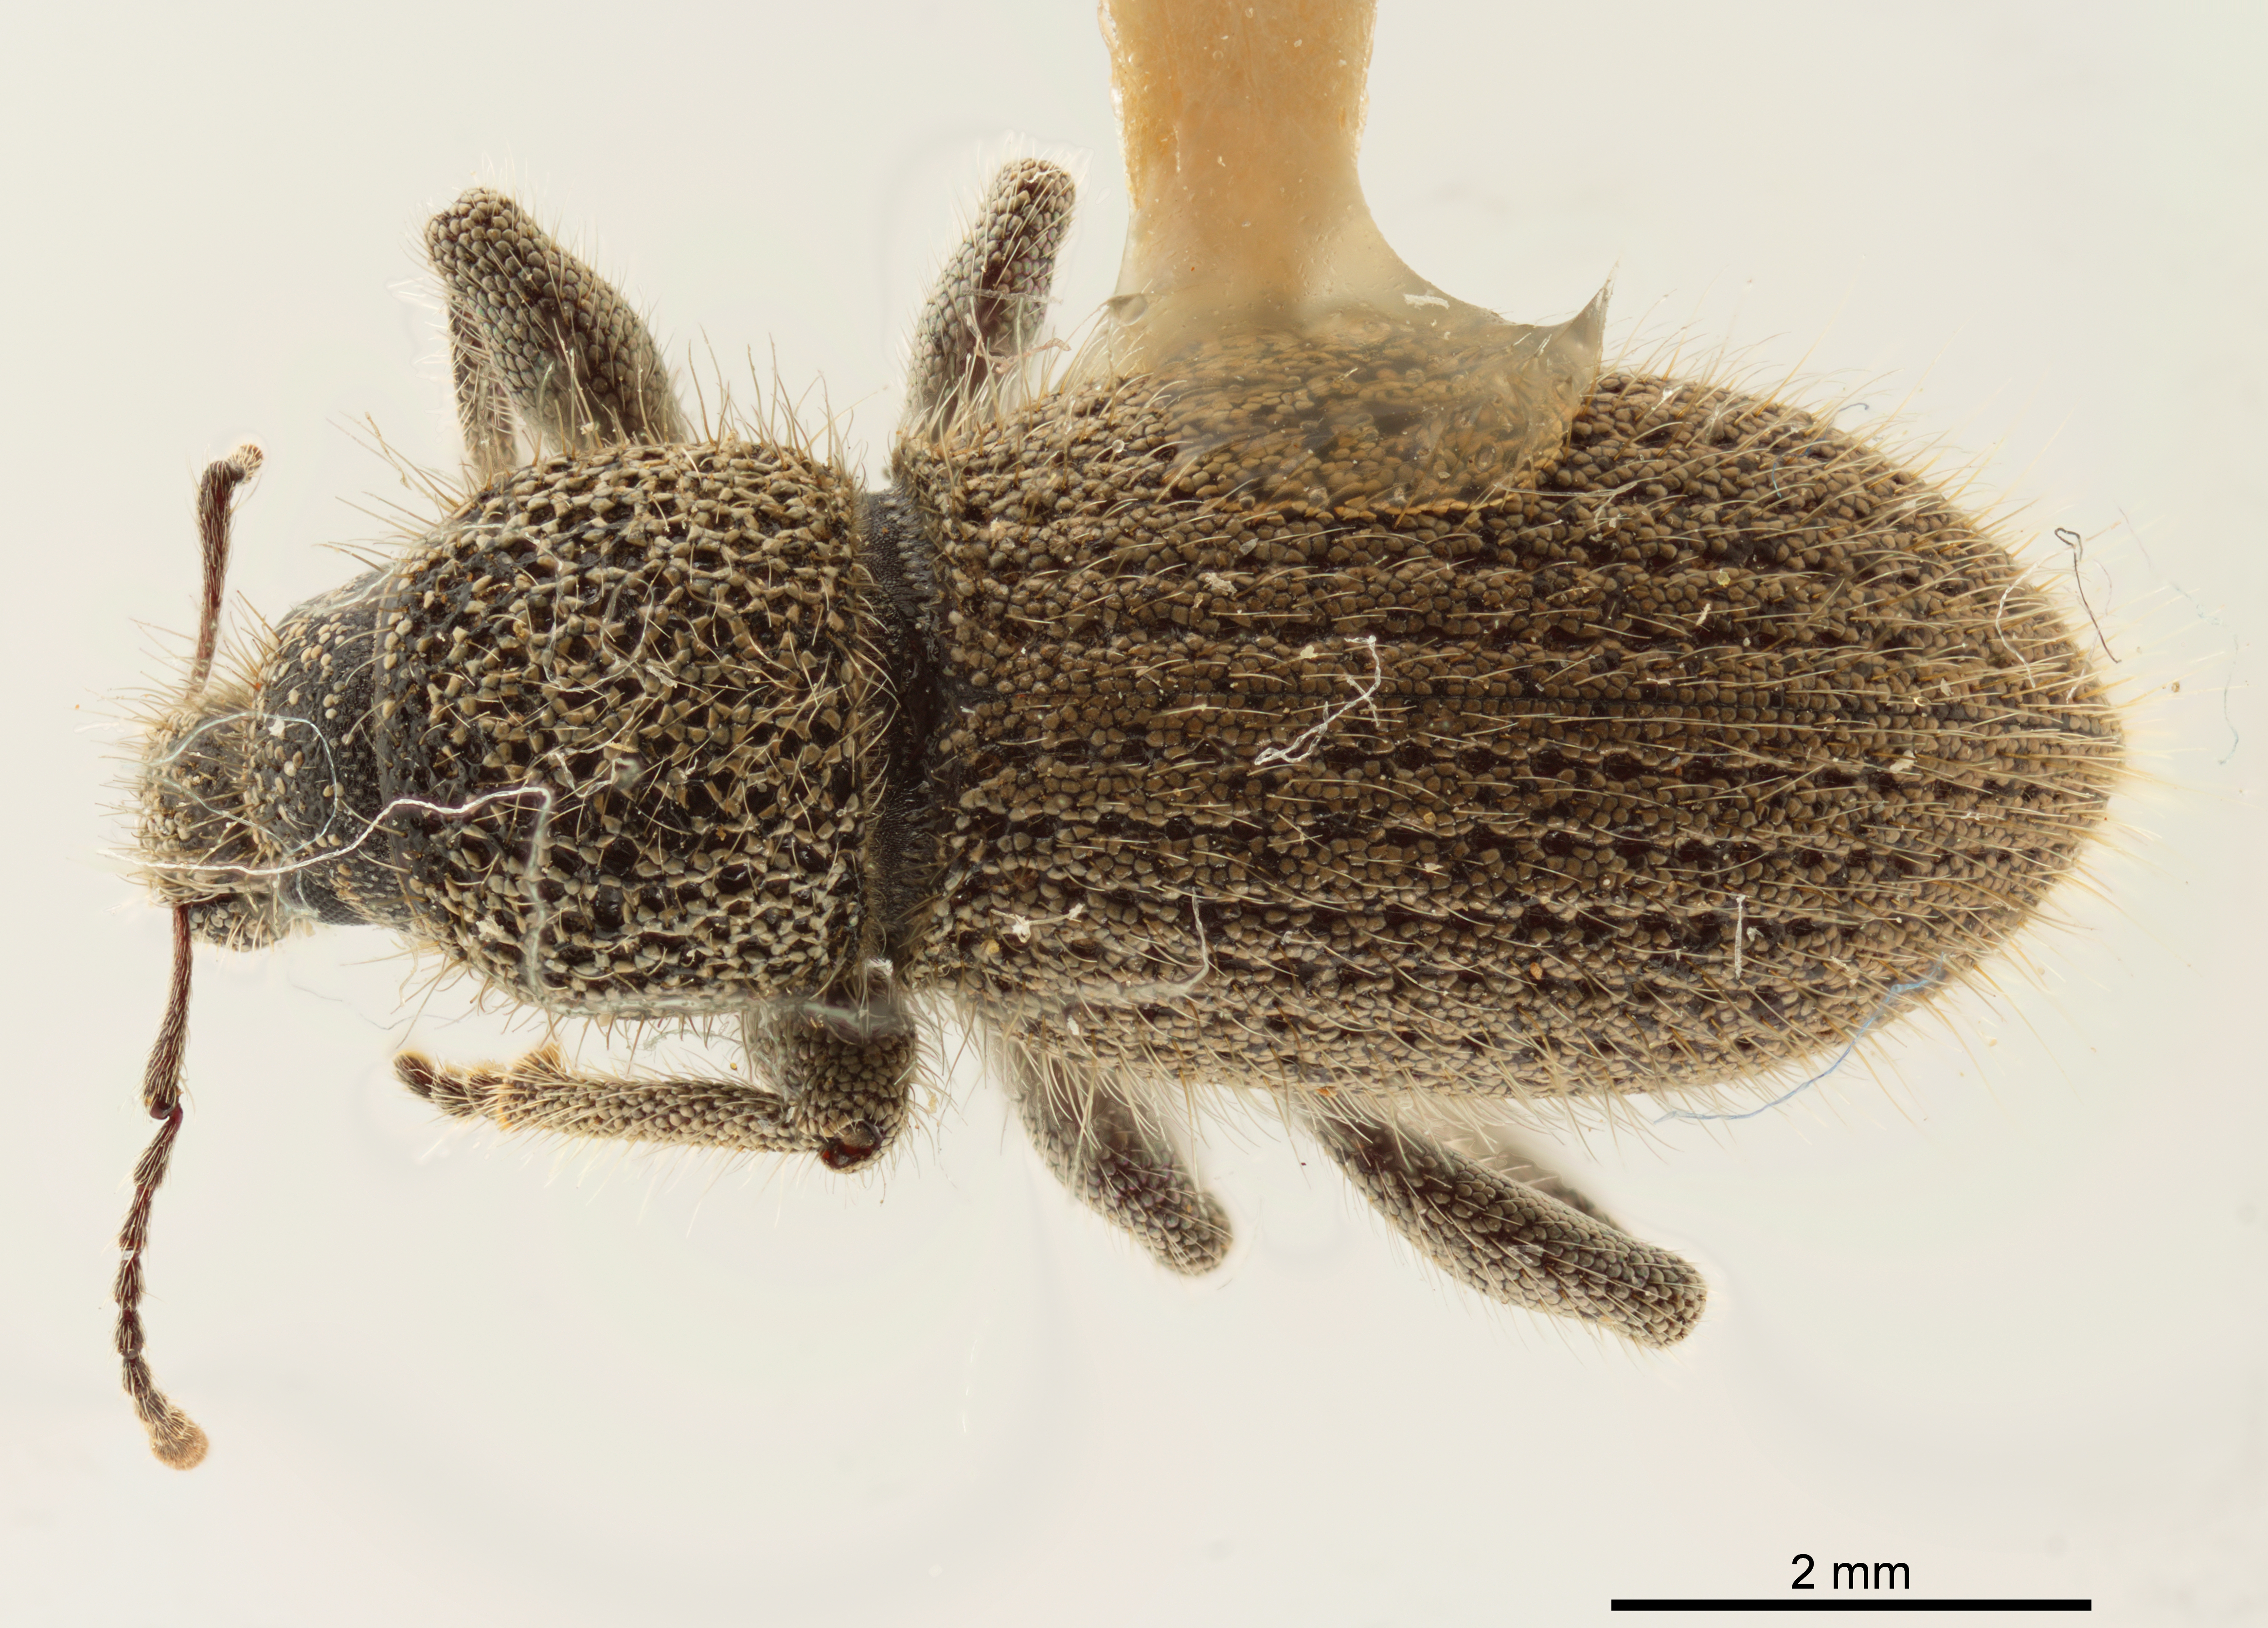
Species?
Peritaxia hispida
